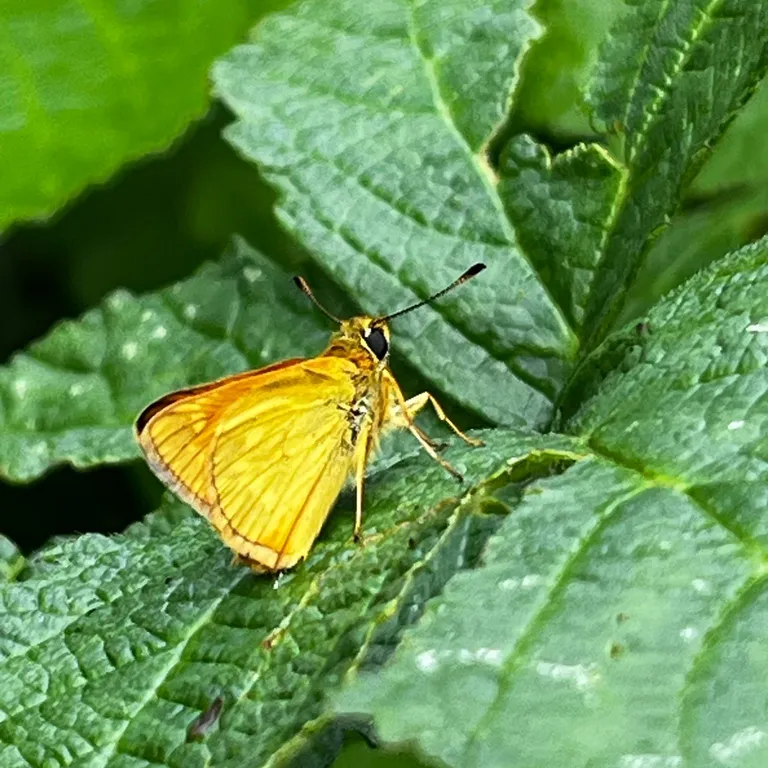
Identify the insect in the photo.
Ochlodes sylvanus (also Ochlodes venata)
